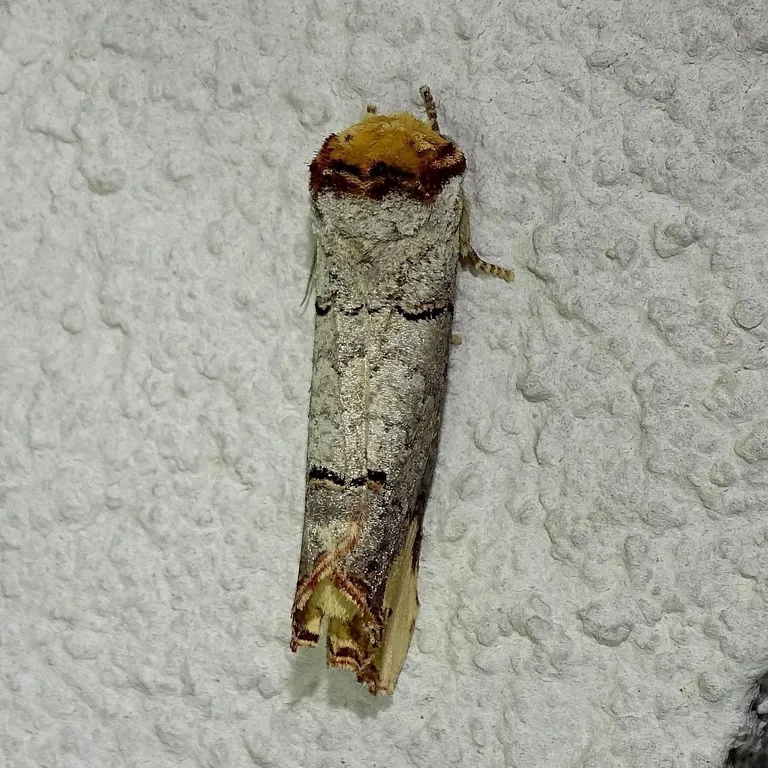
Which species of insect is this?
Phalera bucephala
